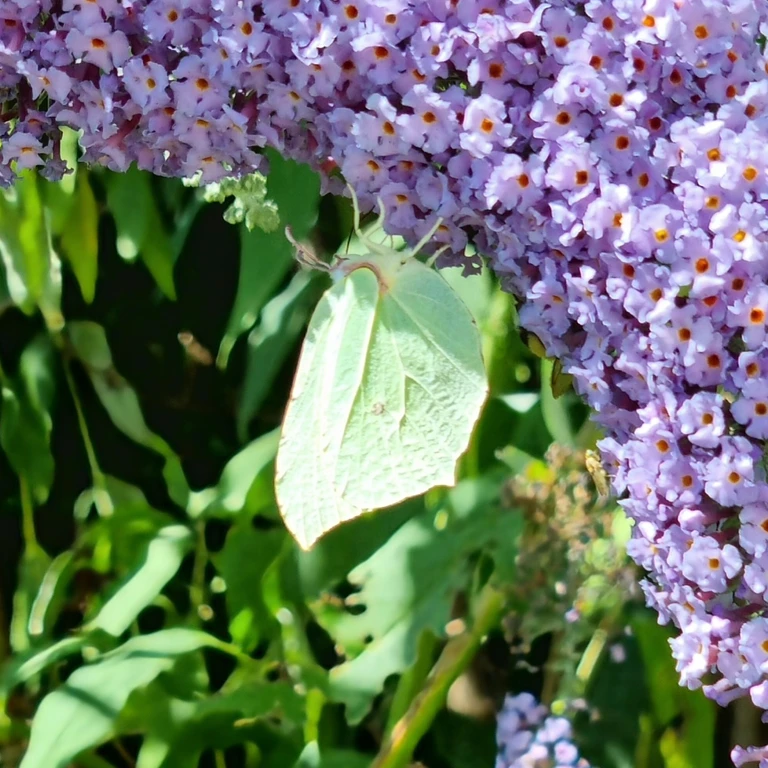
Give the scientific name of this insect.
Gonepteryx rhamni
